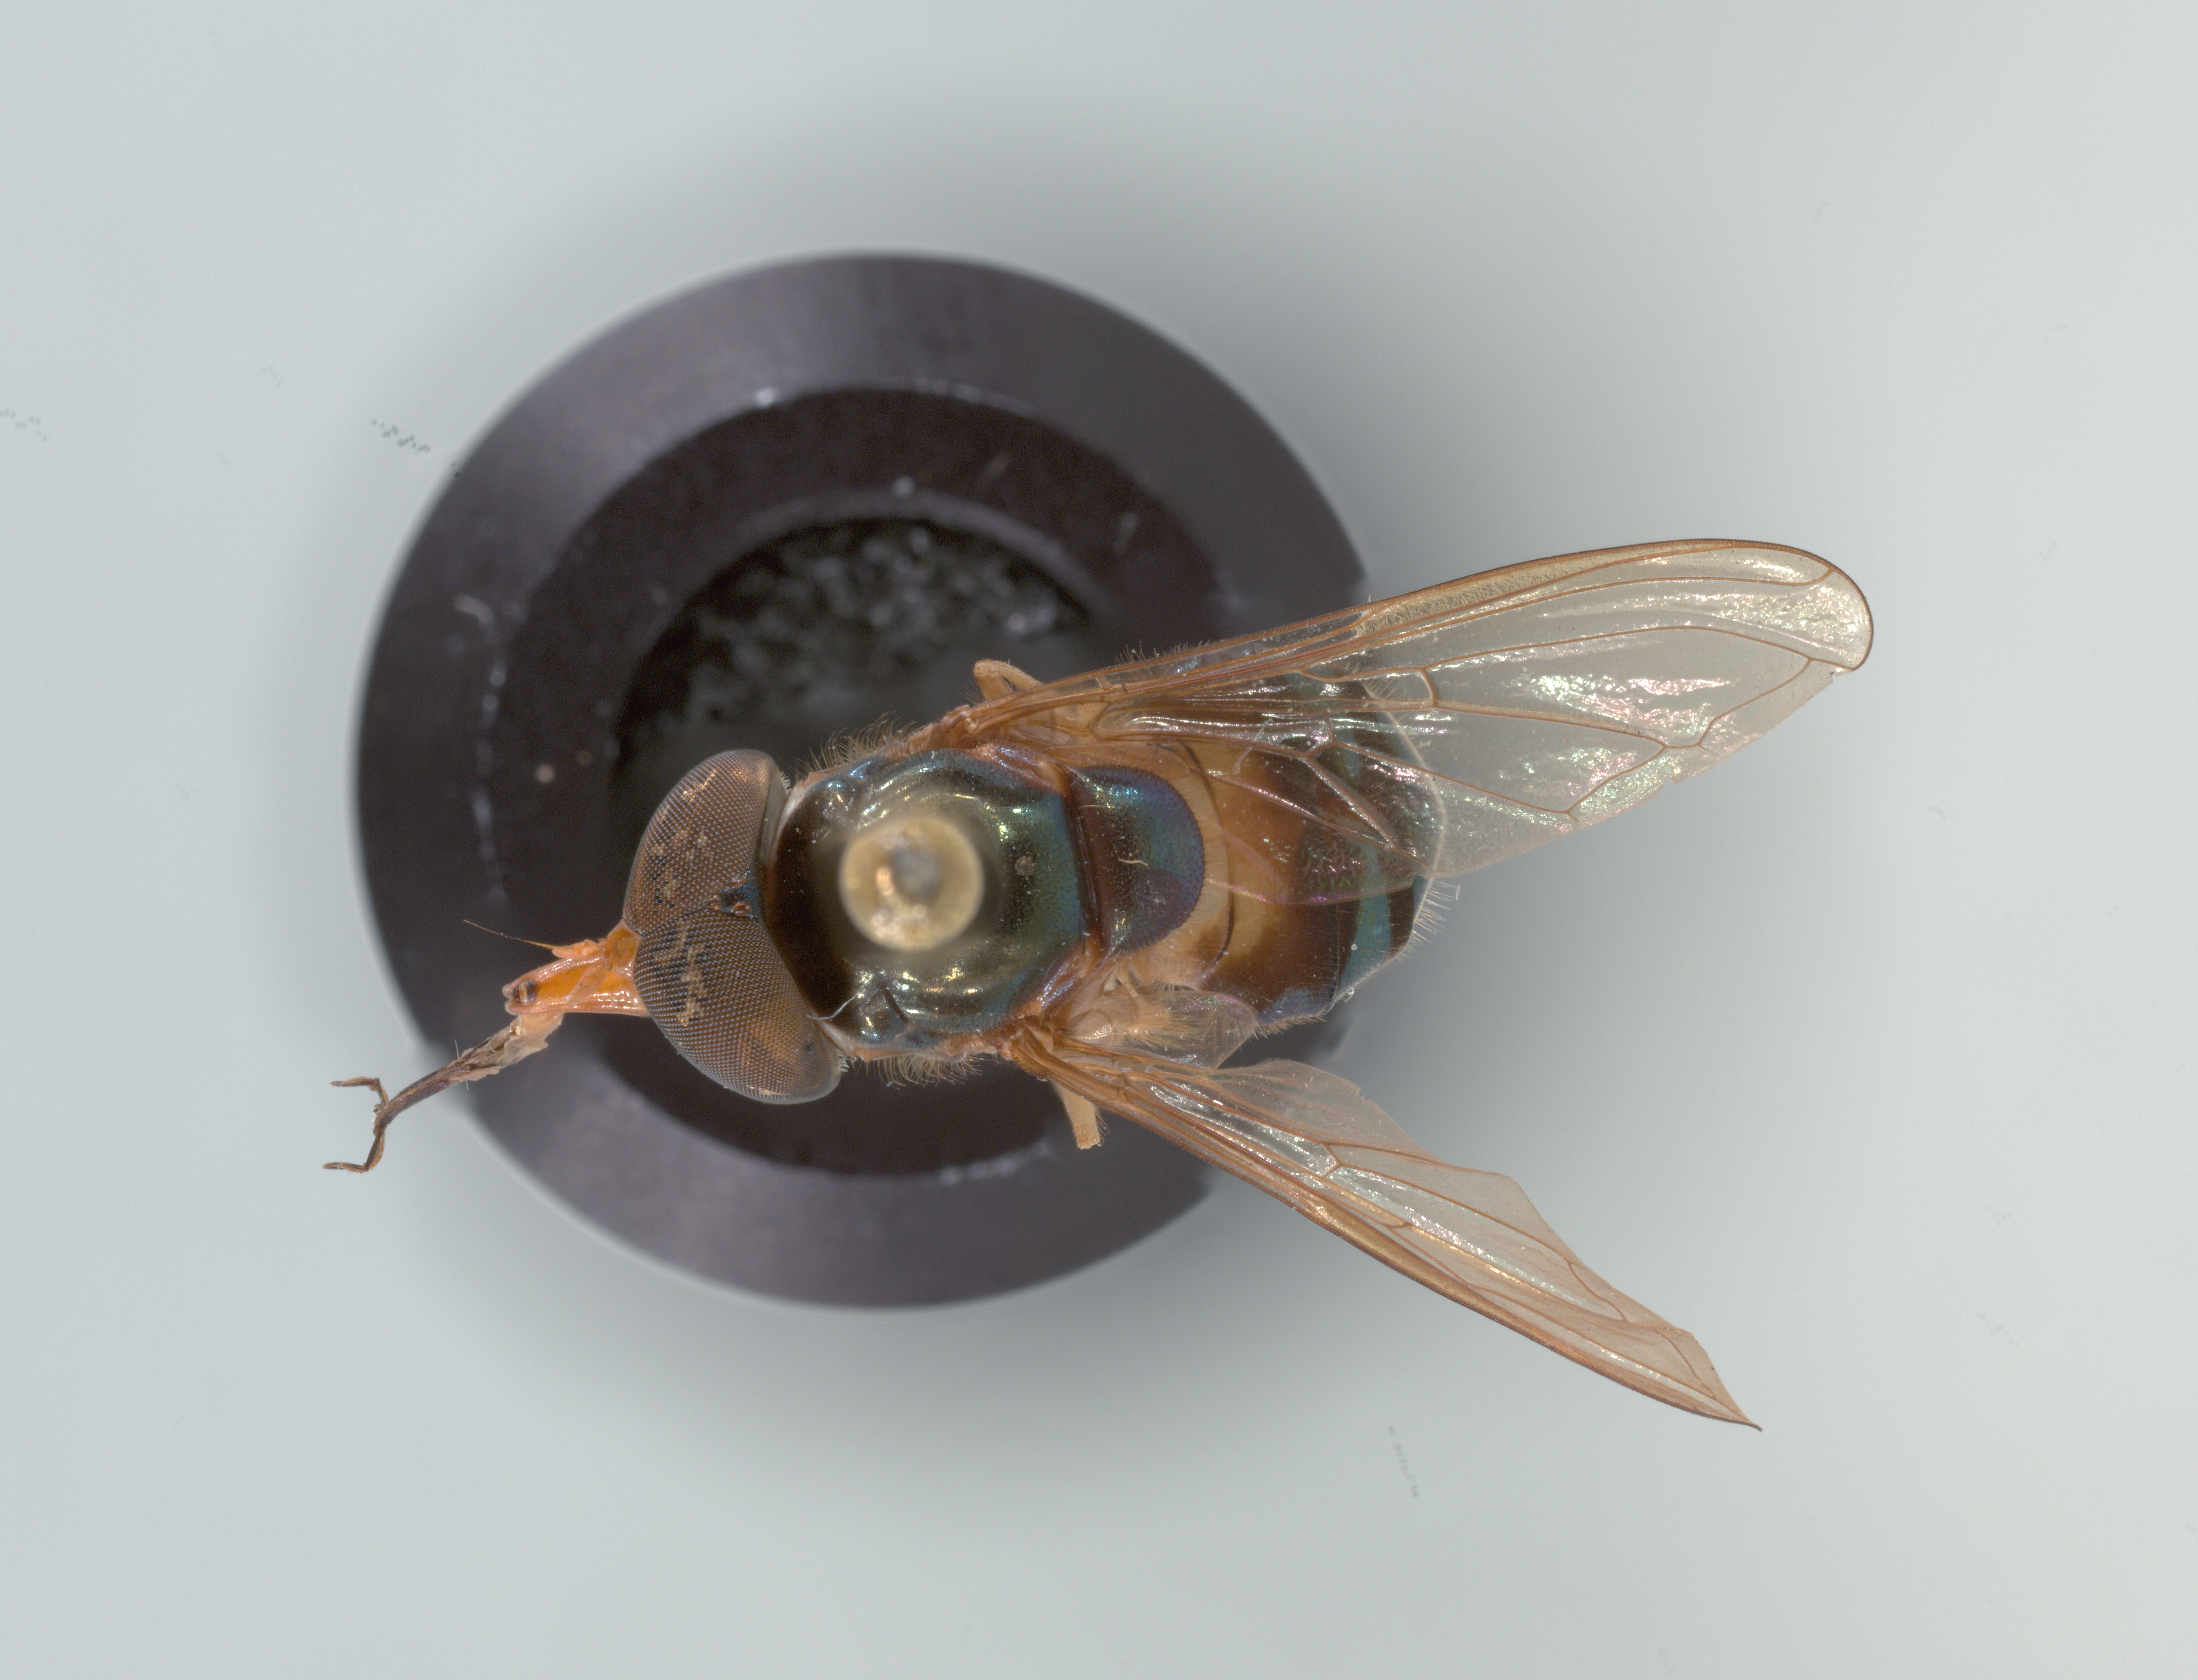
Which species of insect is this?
Rhingia caerulescens
